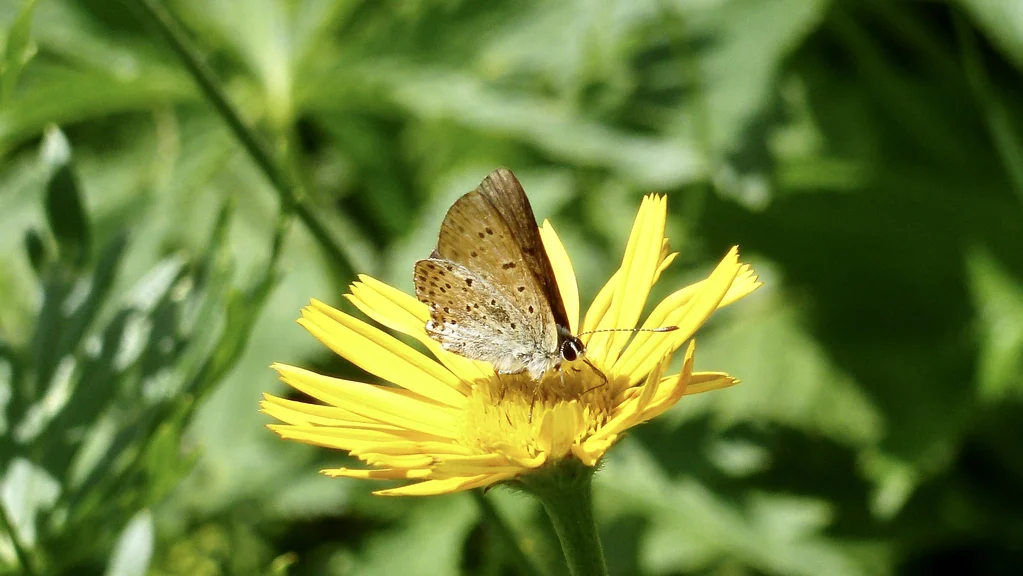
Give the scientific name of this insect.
Lycaena tityrus (also Loweia tityrus)
